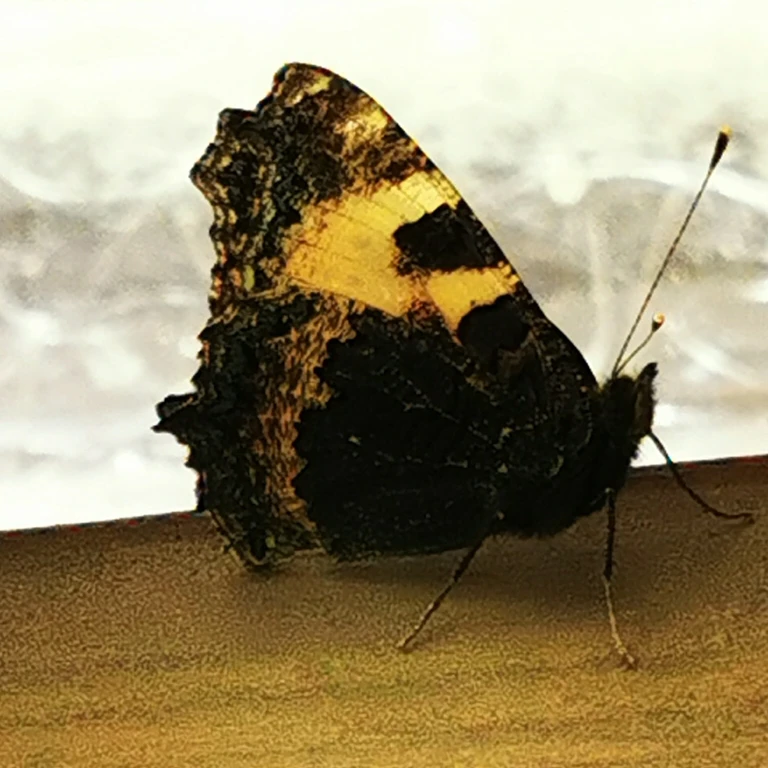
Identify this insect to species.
Aglais urticae
